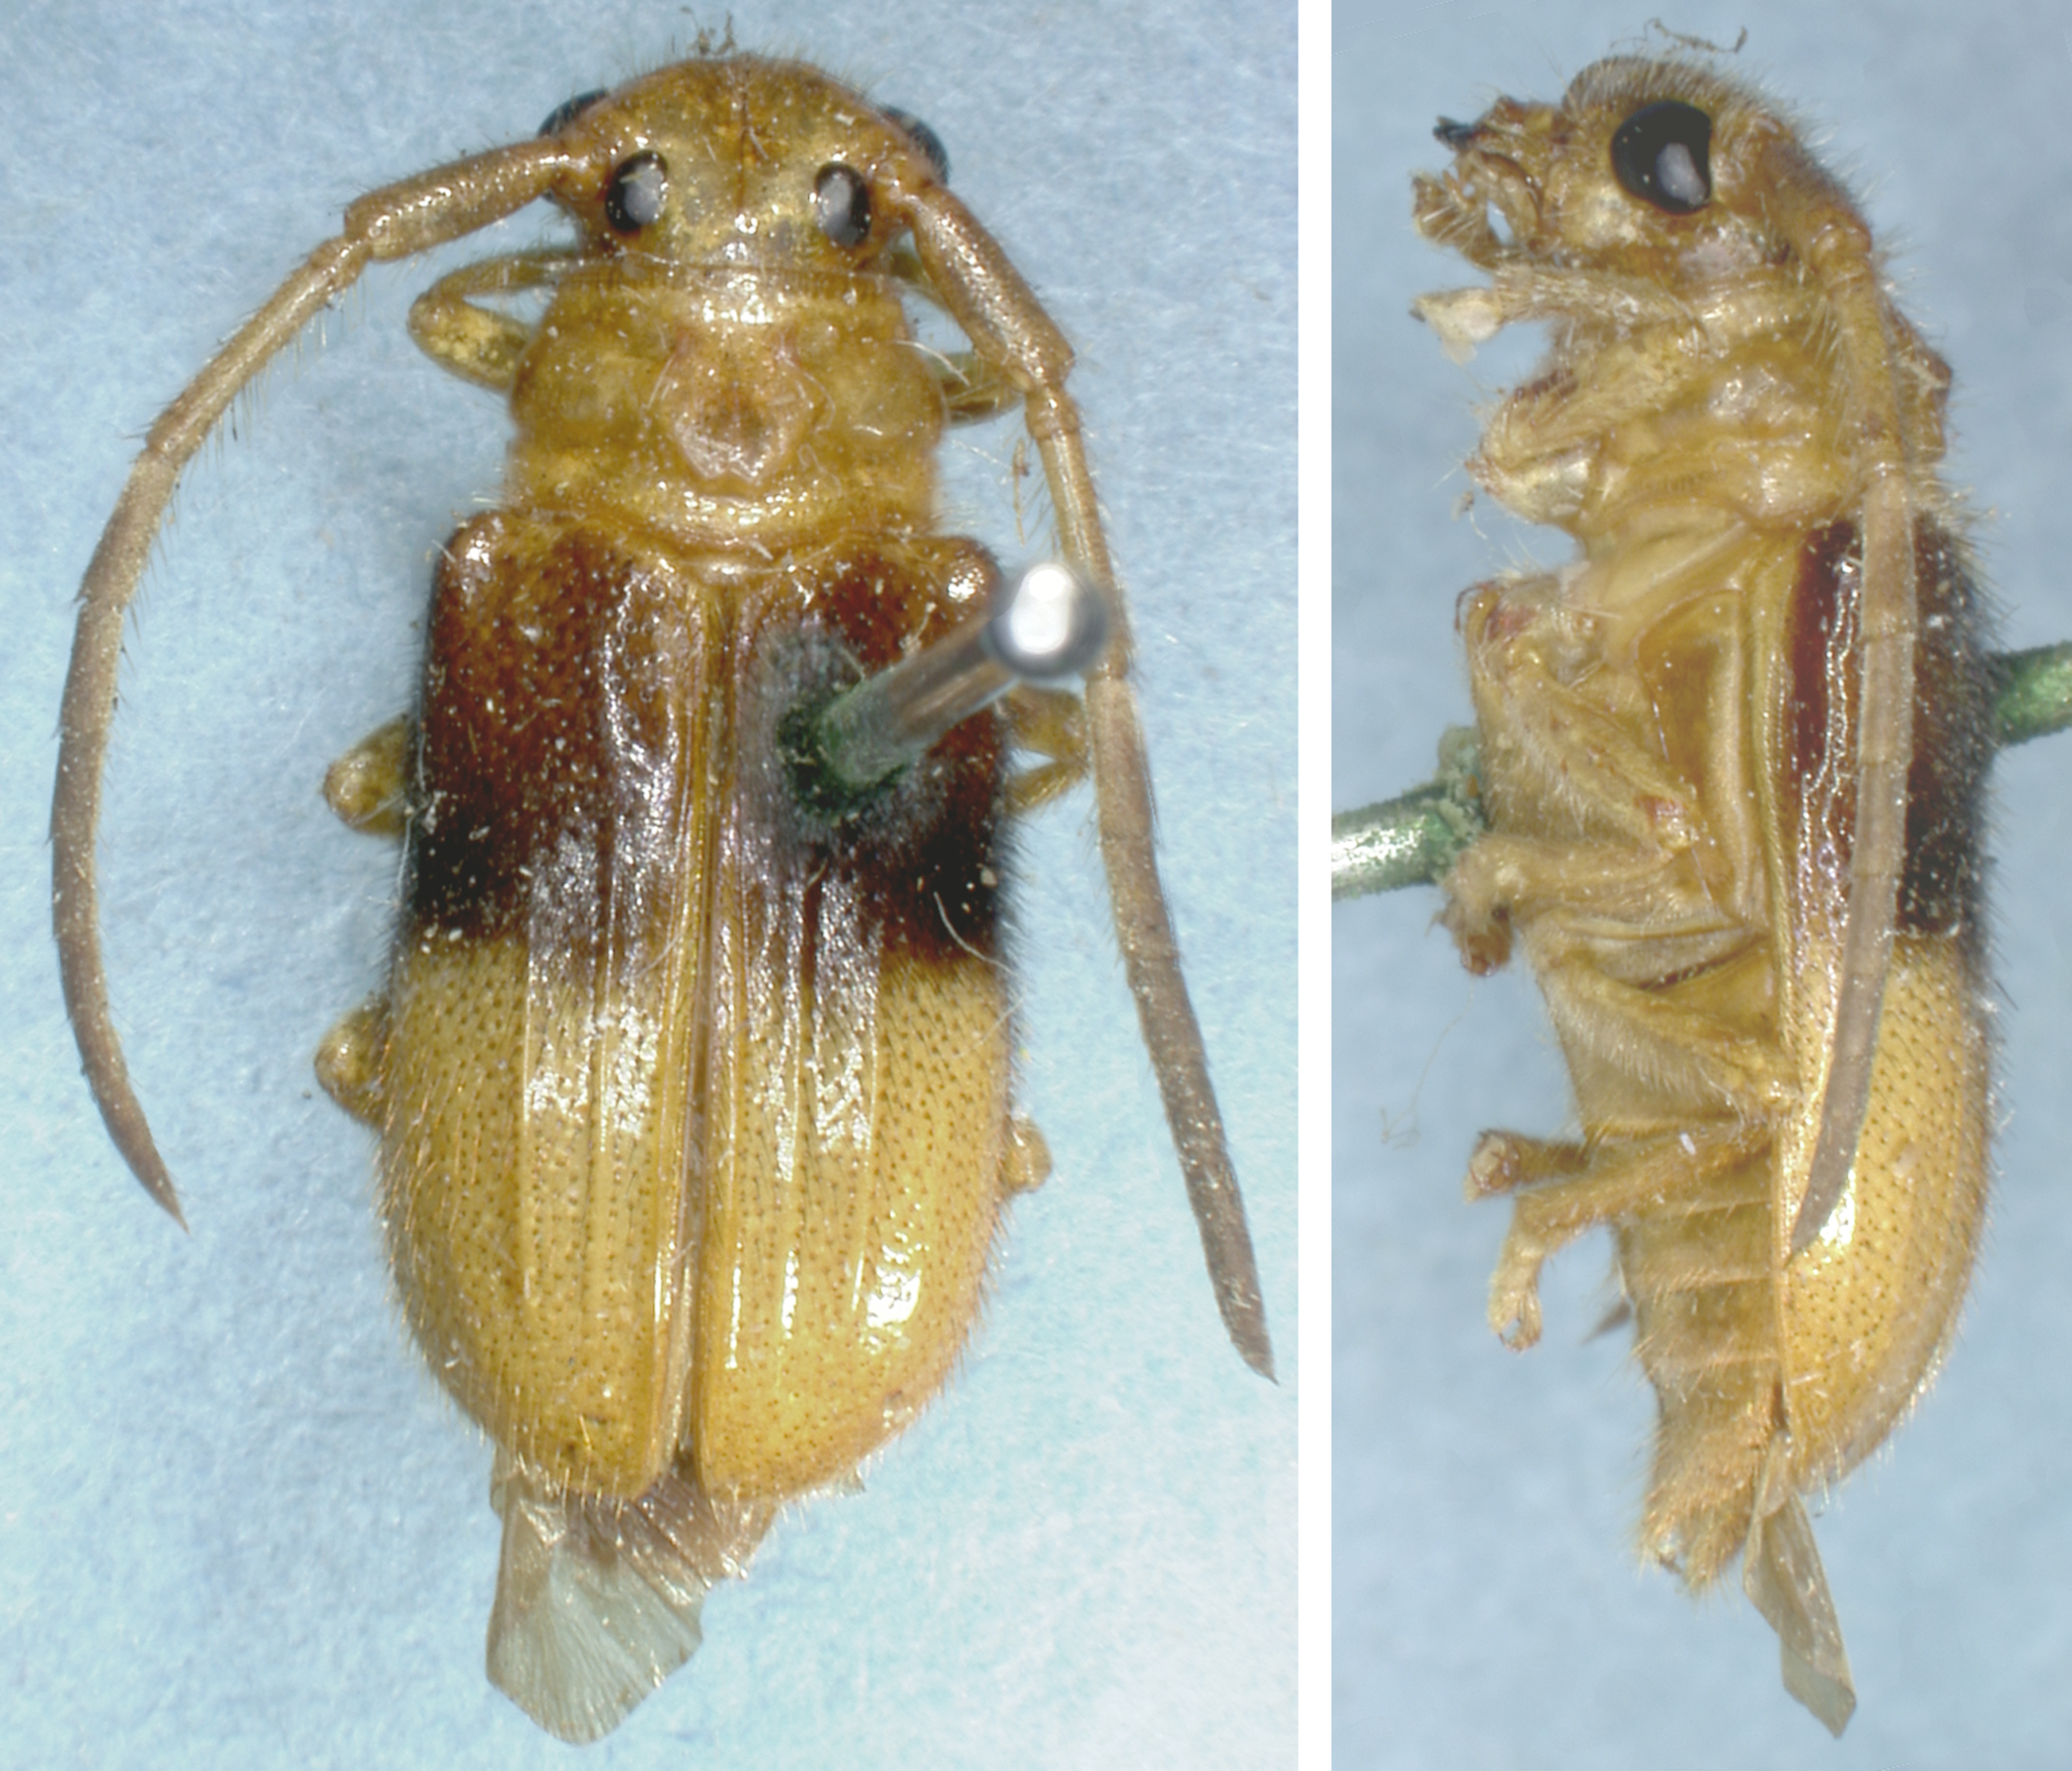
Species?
Astathes costipennis
